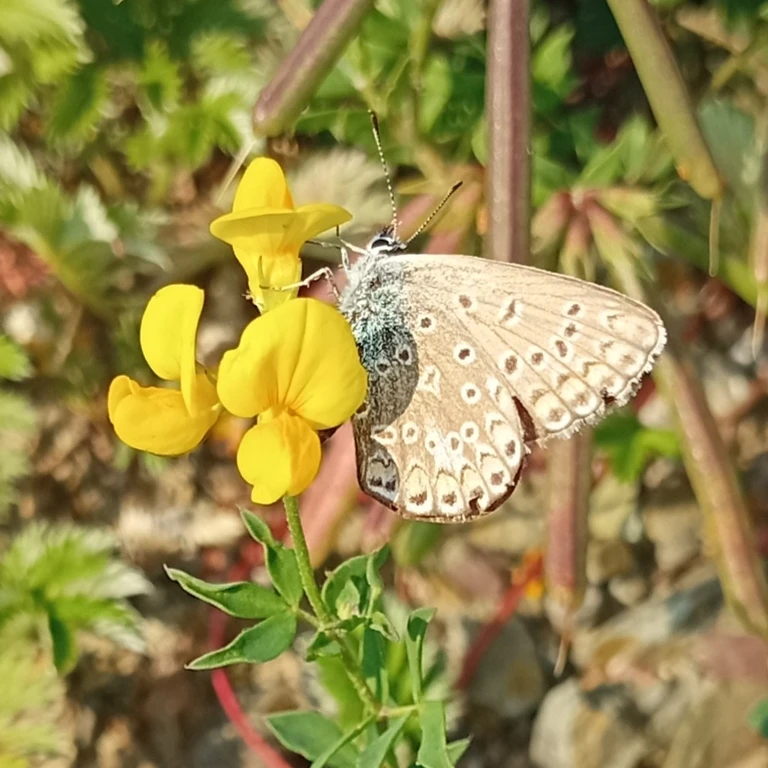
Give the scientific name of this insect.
Polyommatus icarus
